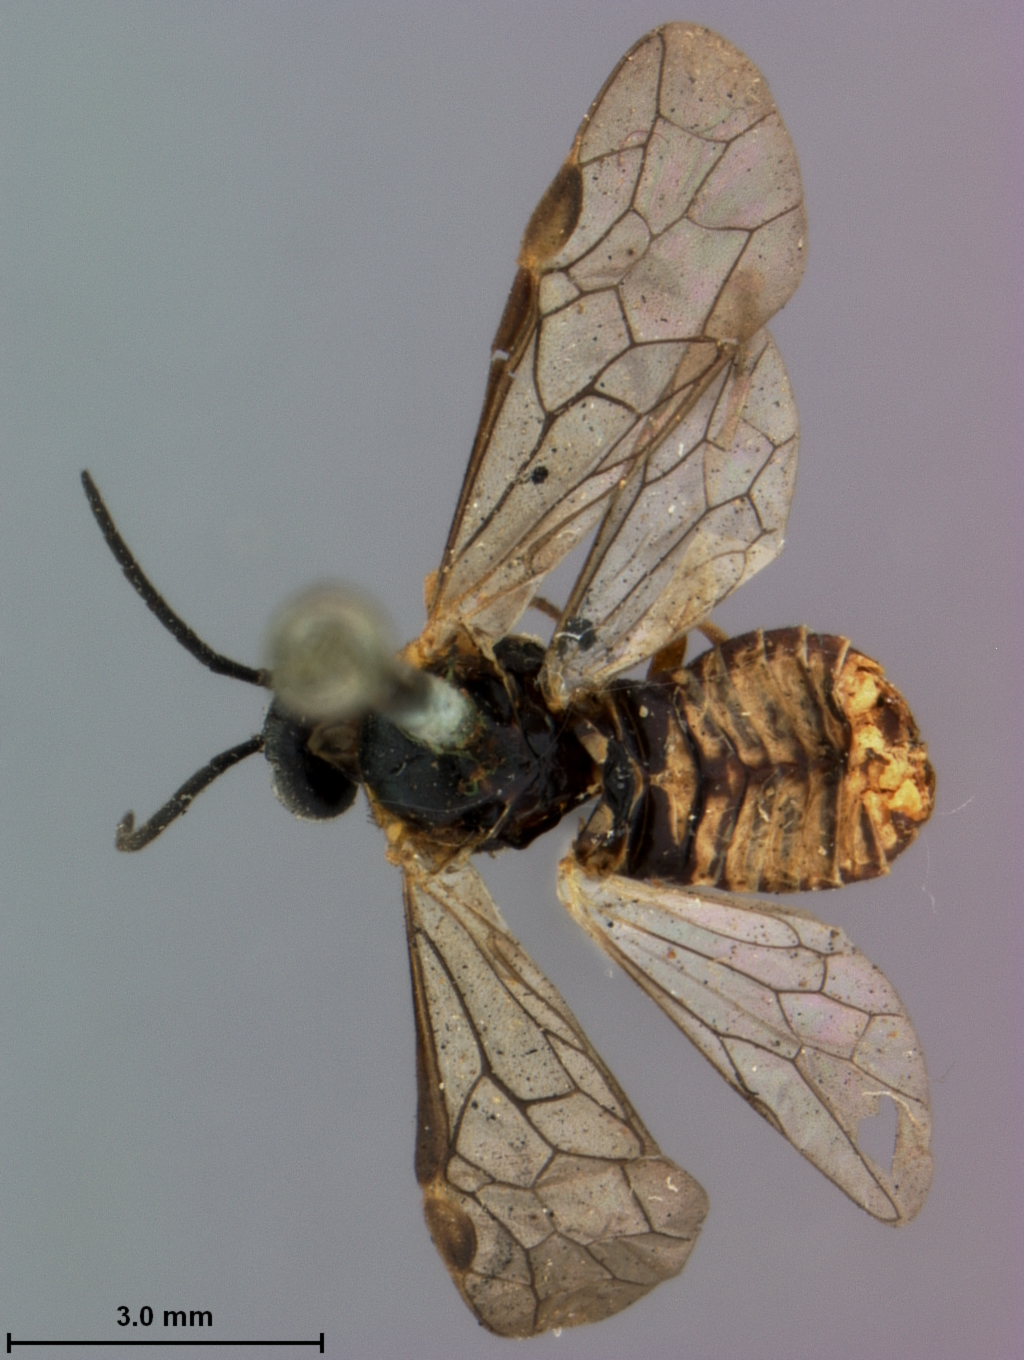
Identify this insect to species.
Empria mellipes
